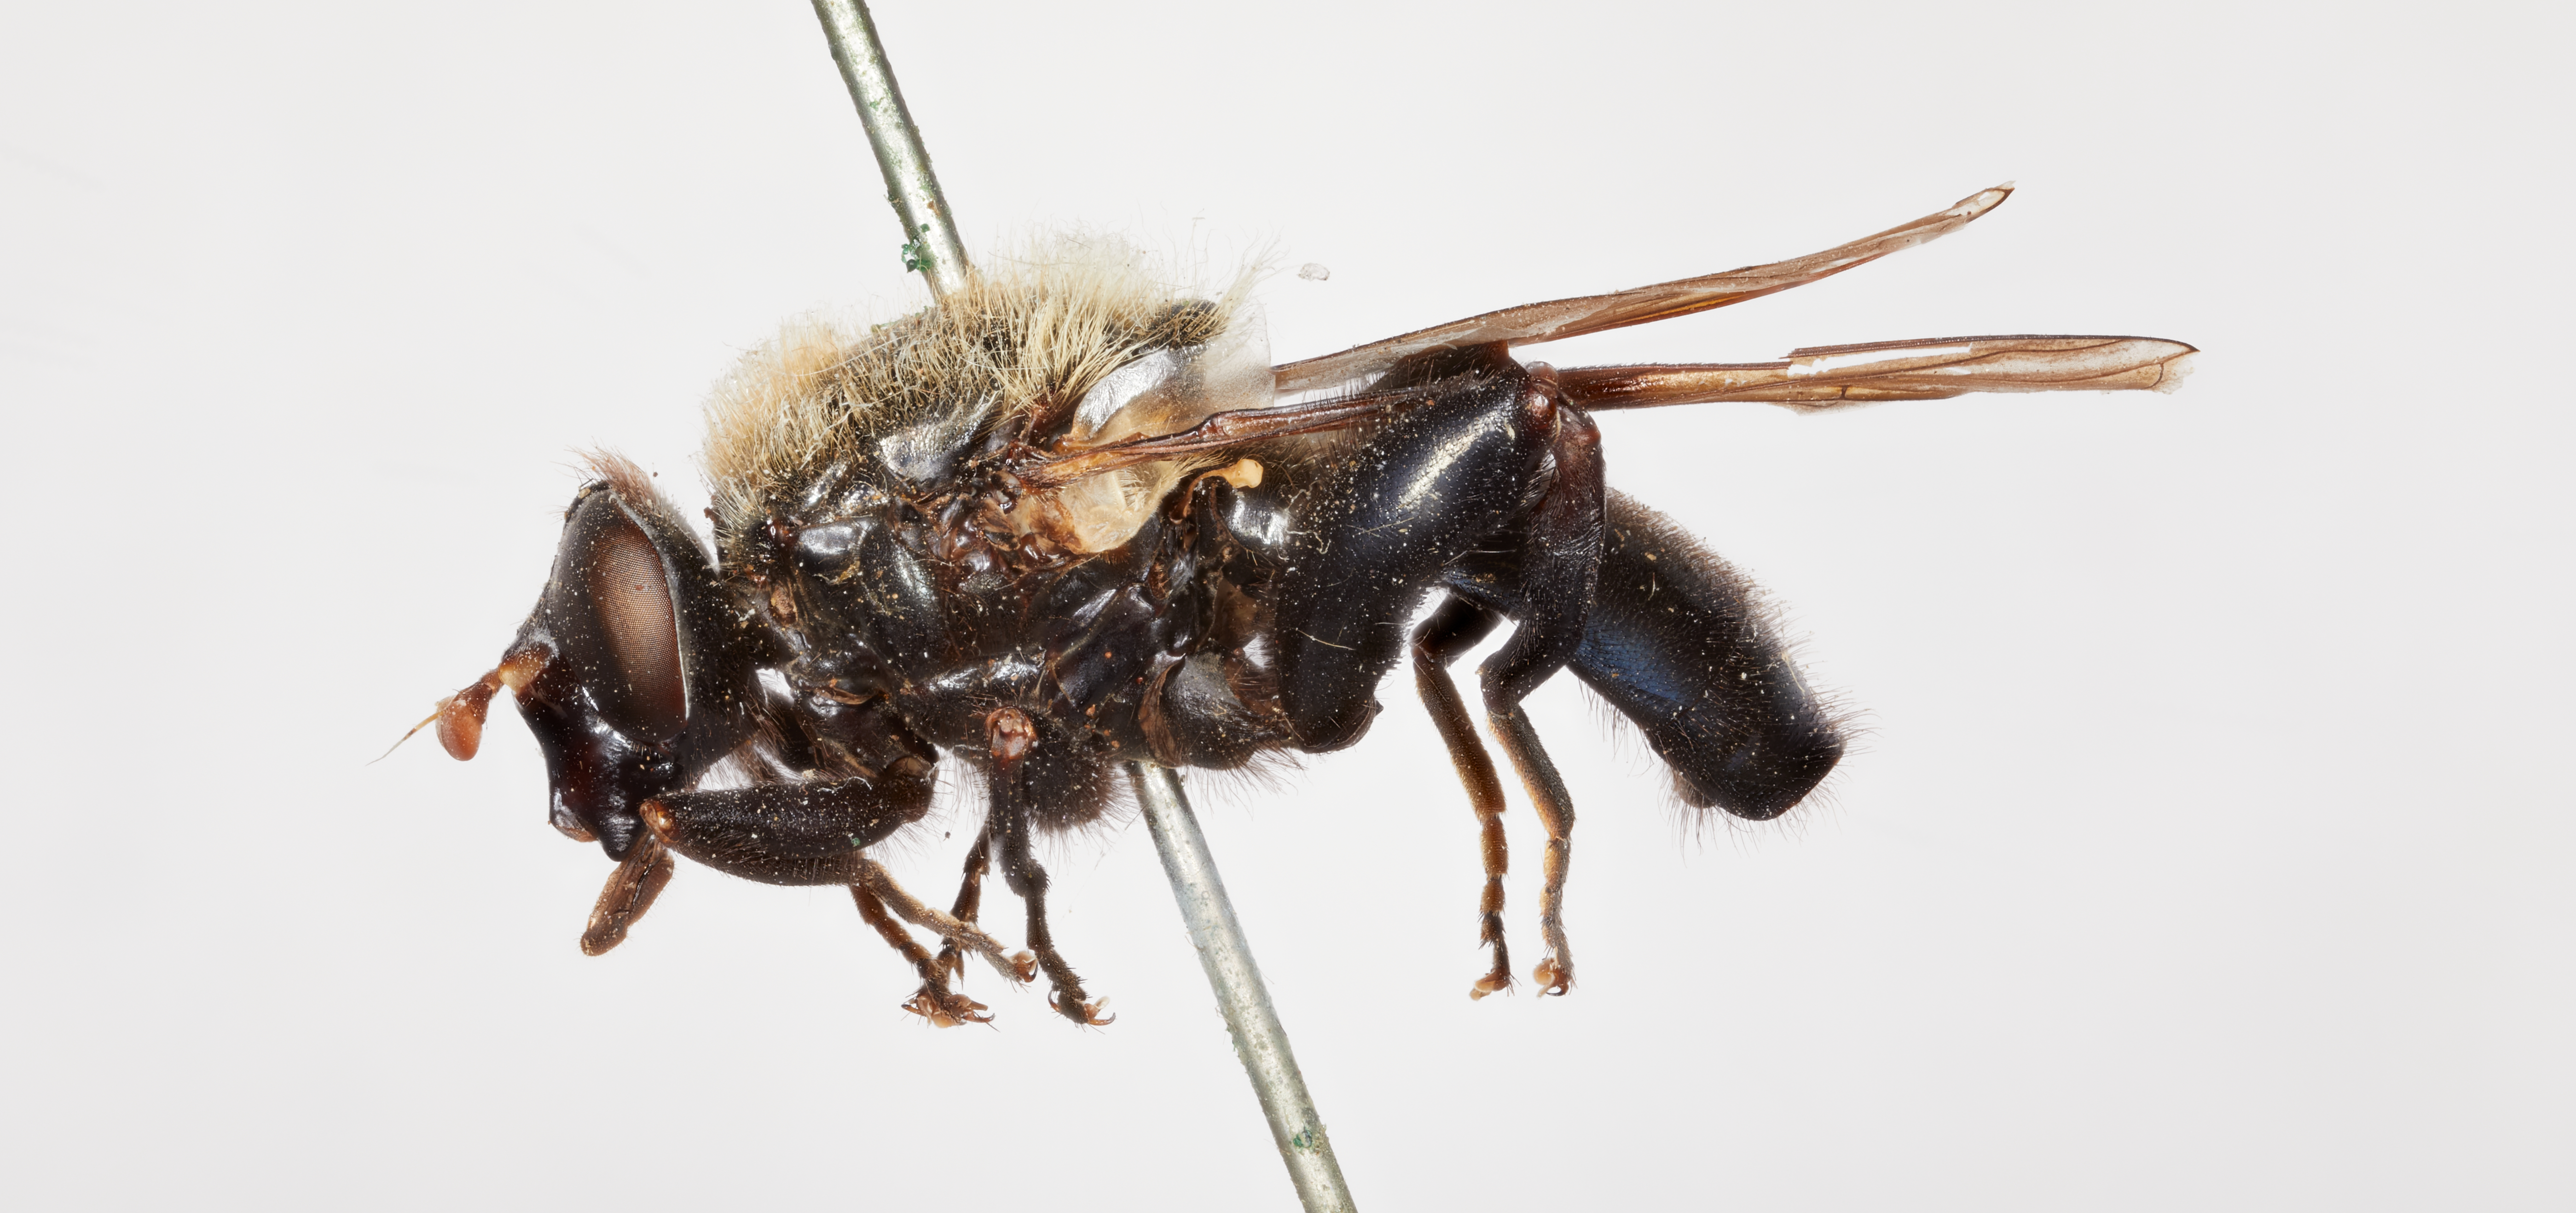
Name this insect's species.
Crioprora femorata
